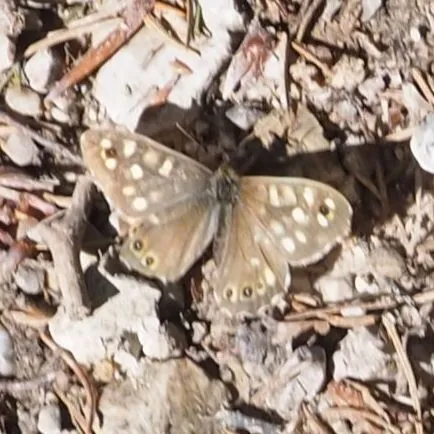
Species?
Pararge aegeria
